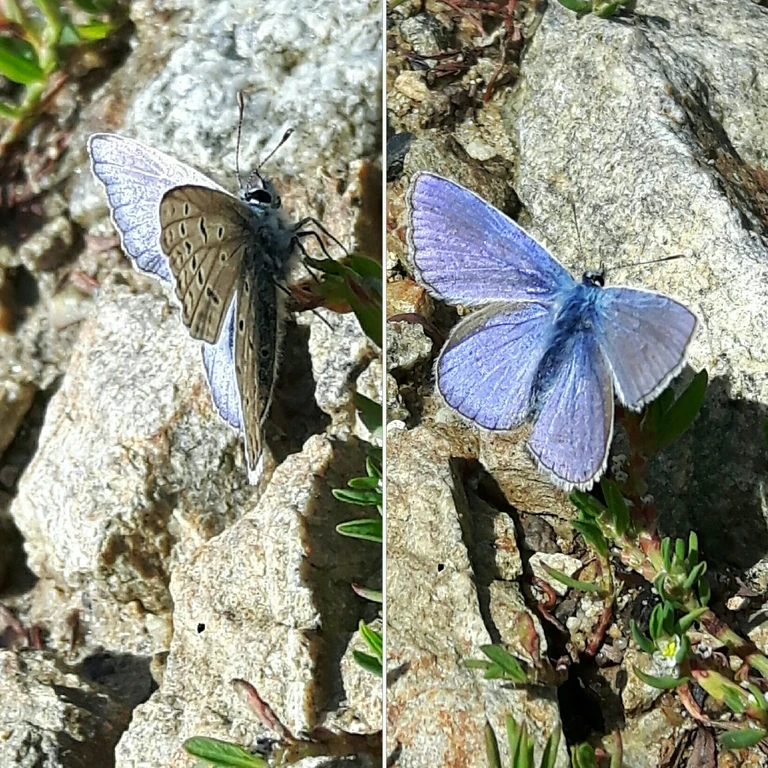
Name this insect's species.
Polyommatus icarus
